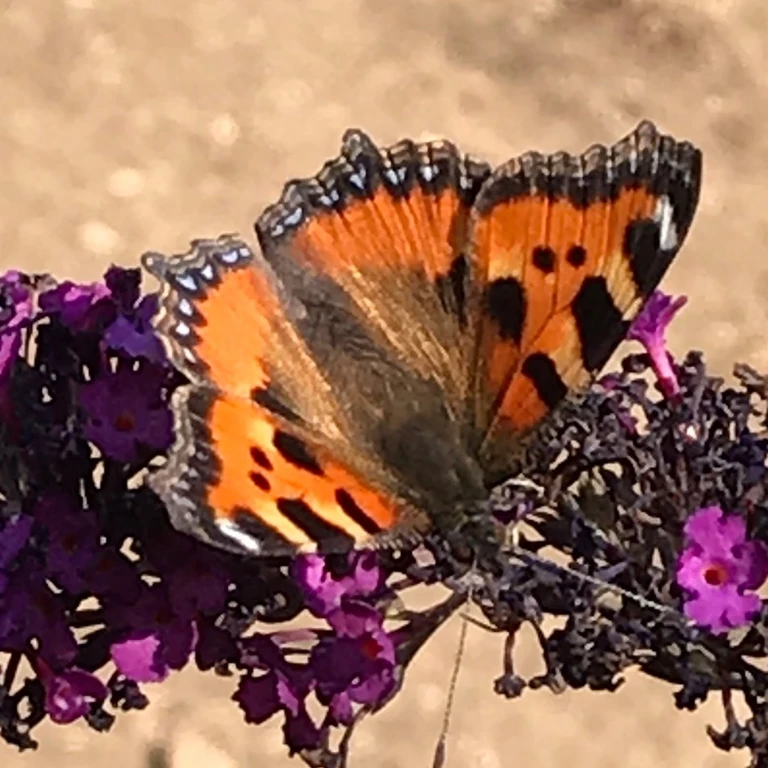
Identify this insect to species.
Aglais urticae
